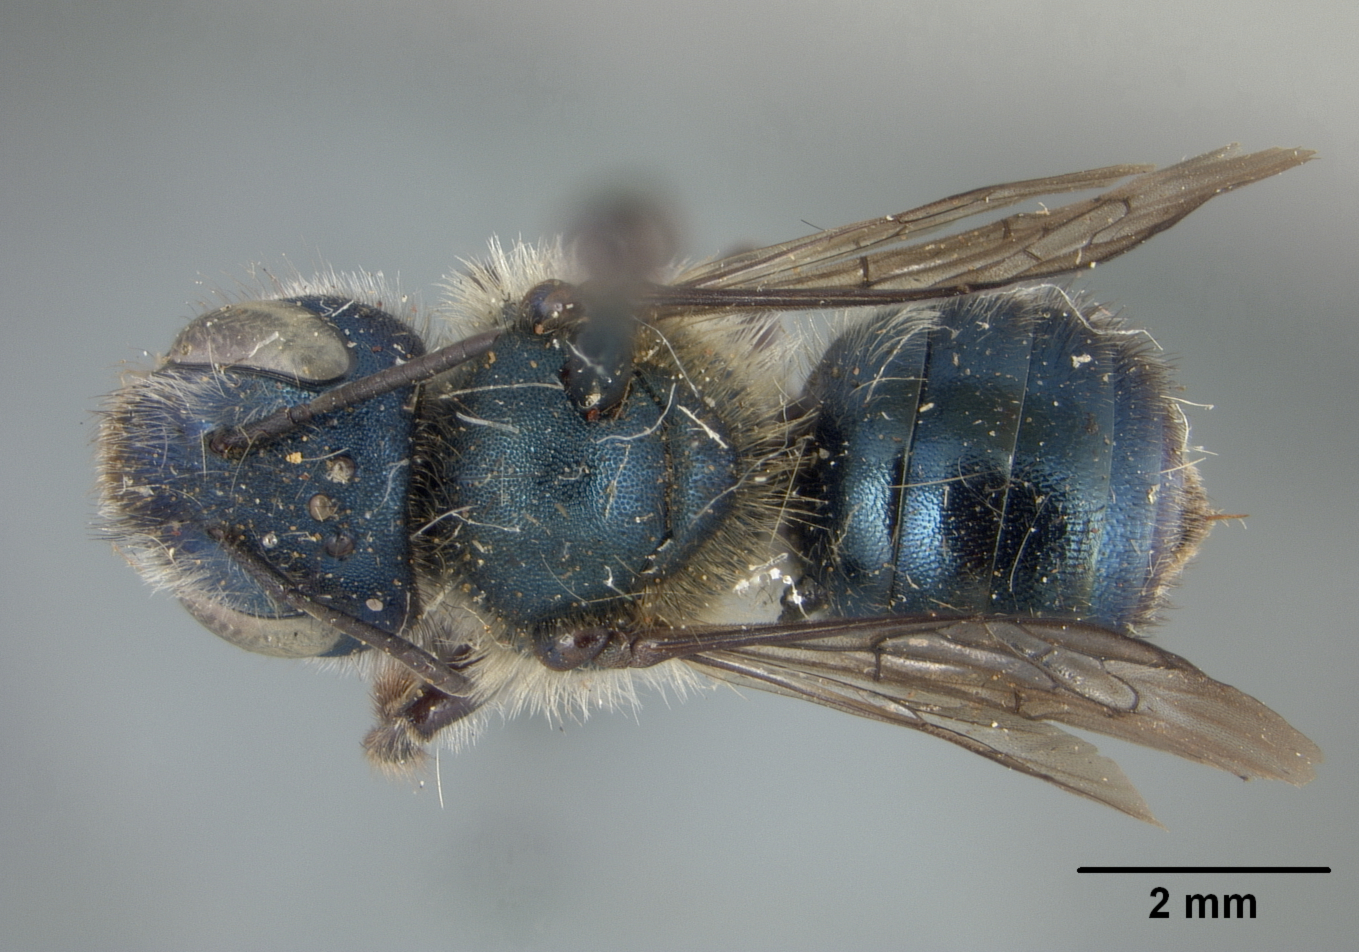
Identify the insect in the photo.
Osmia dolerosa
